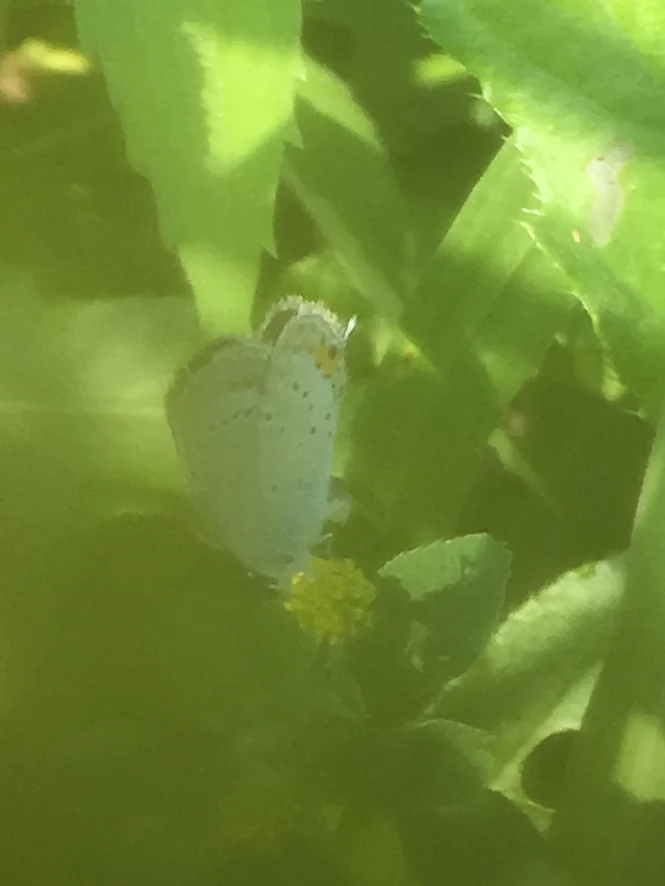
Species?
Cupido argiades (also Elkalyce argiades)
